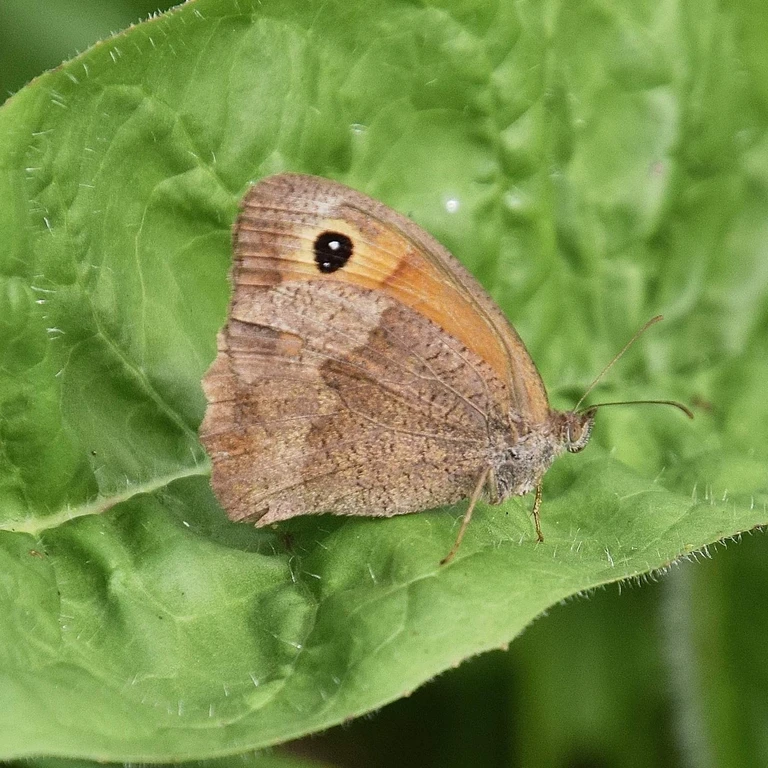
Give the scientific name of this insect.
Maniola jurtina
